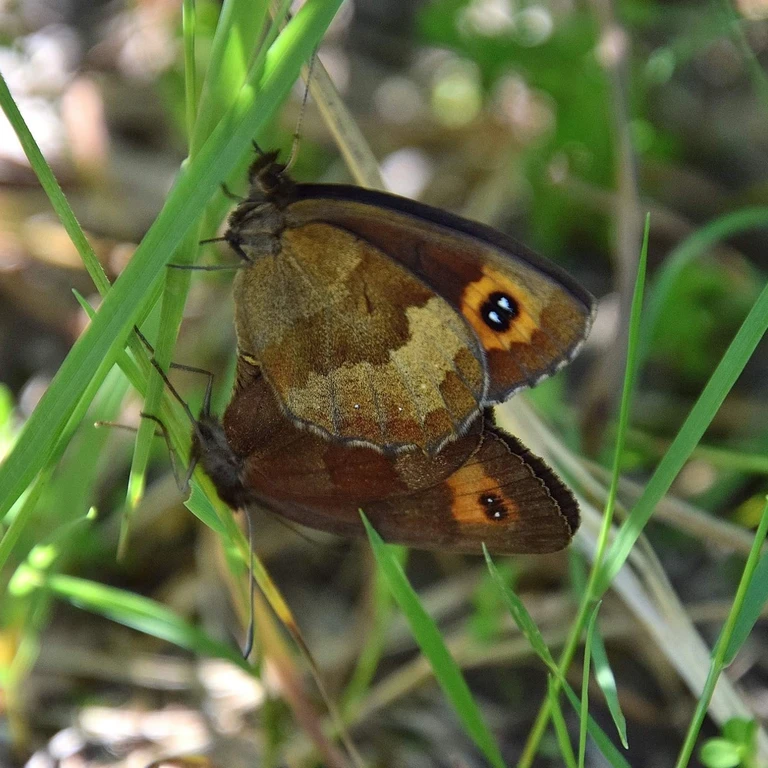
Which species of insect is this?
Erebia aethiops
